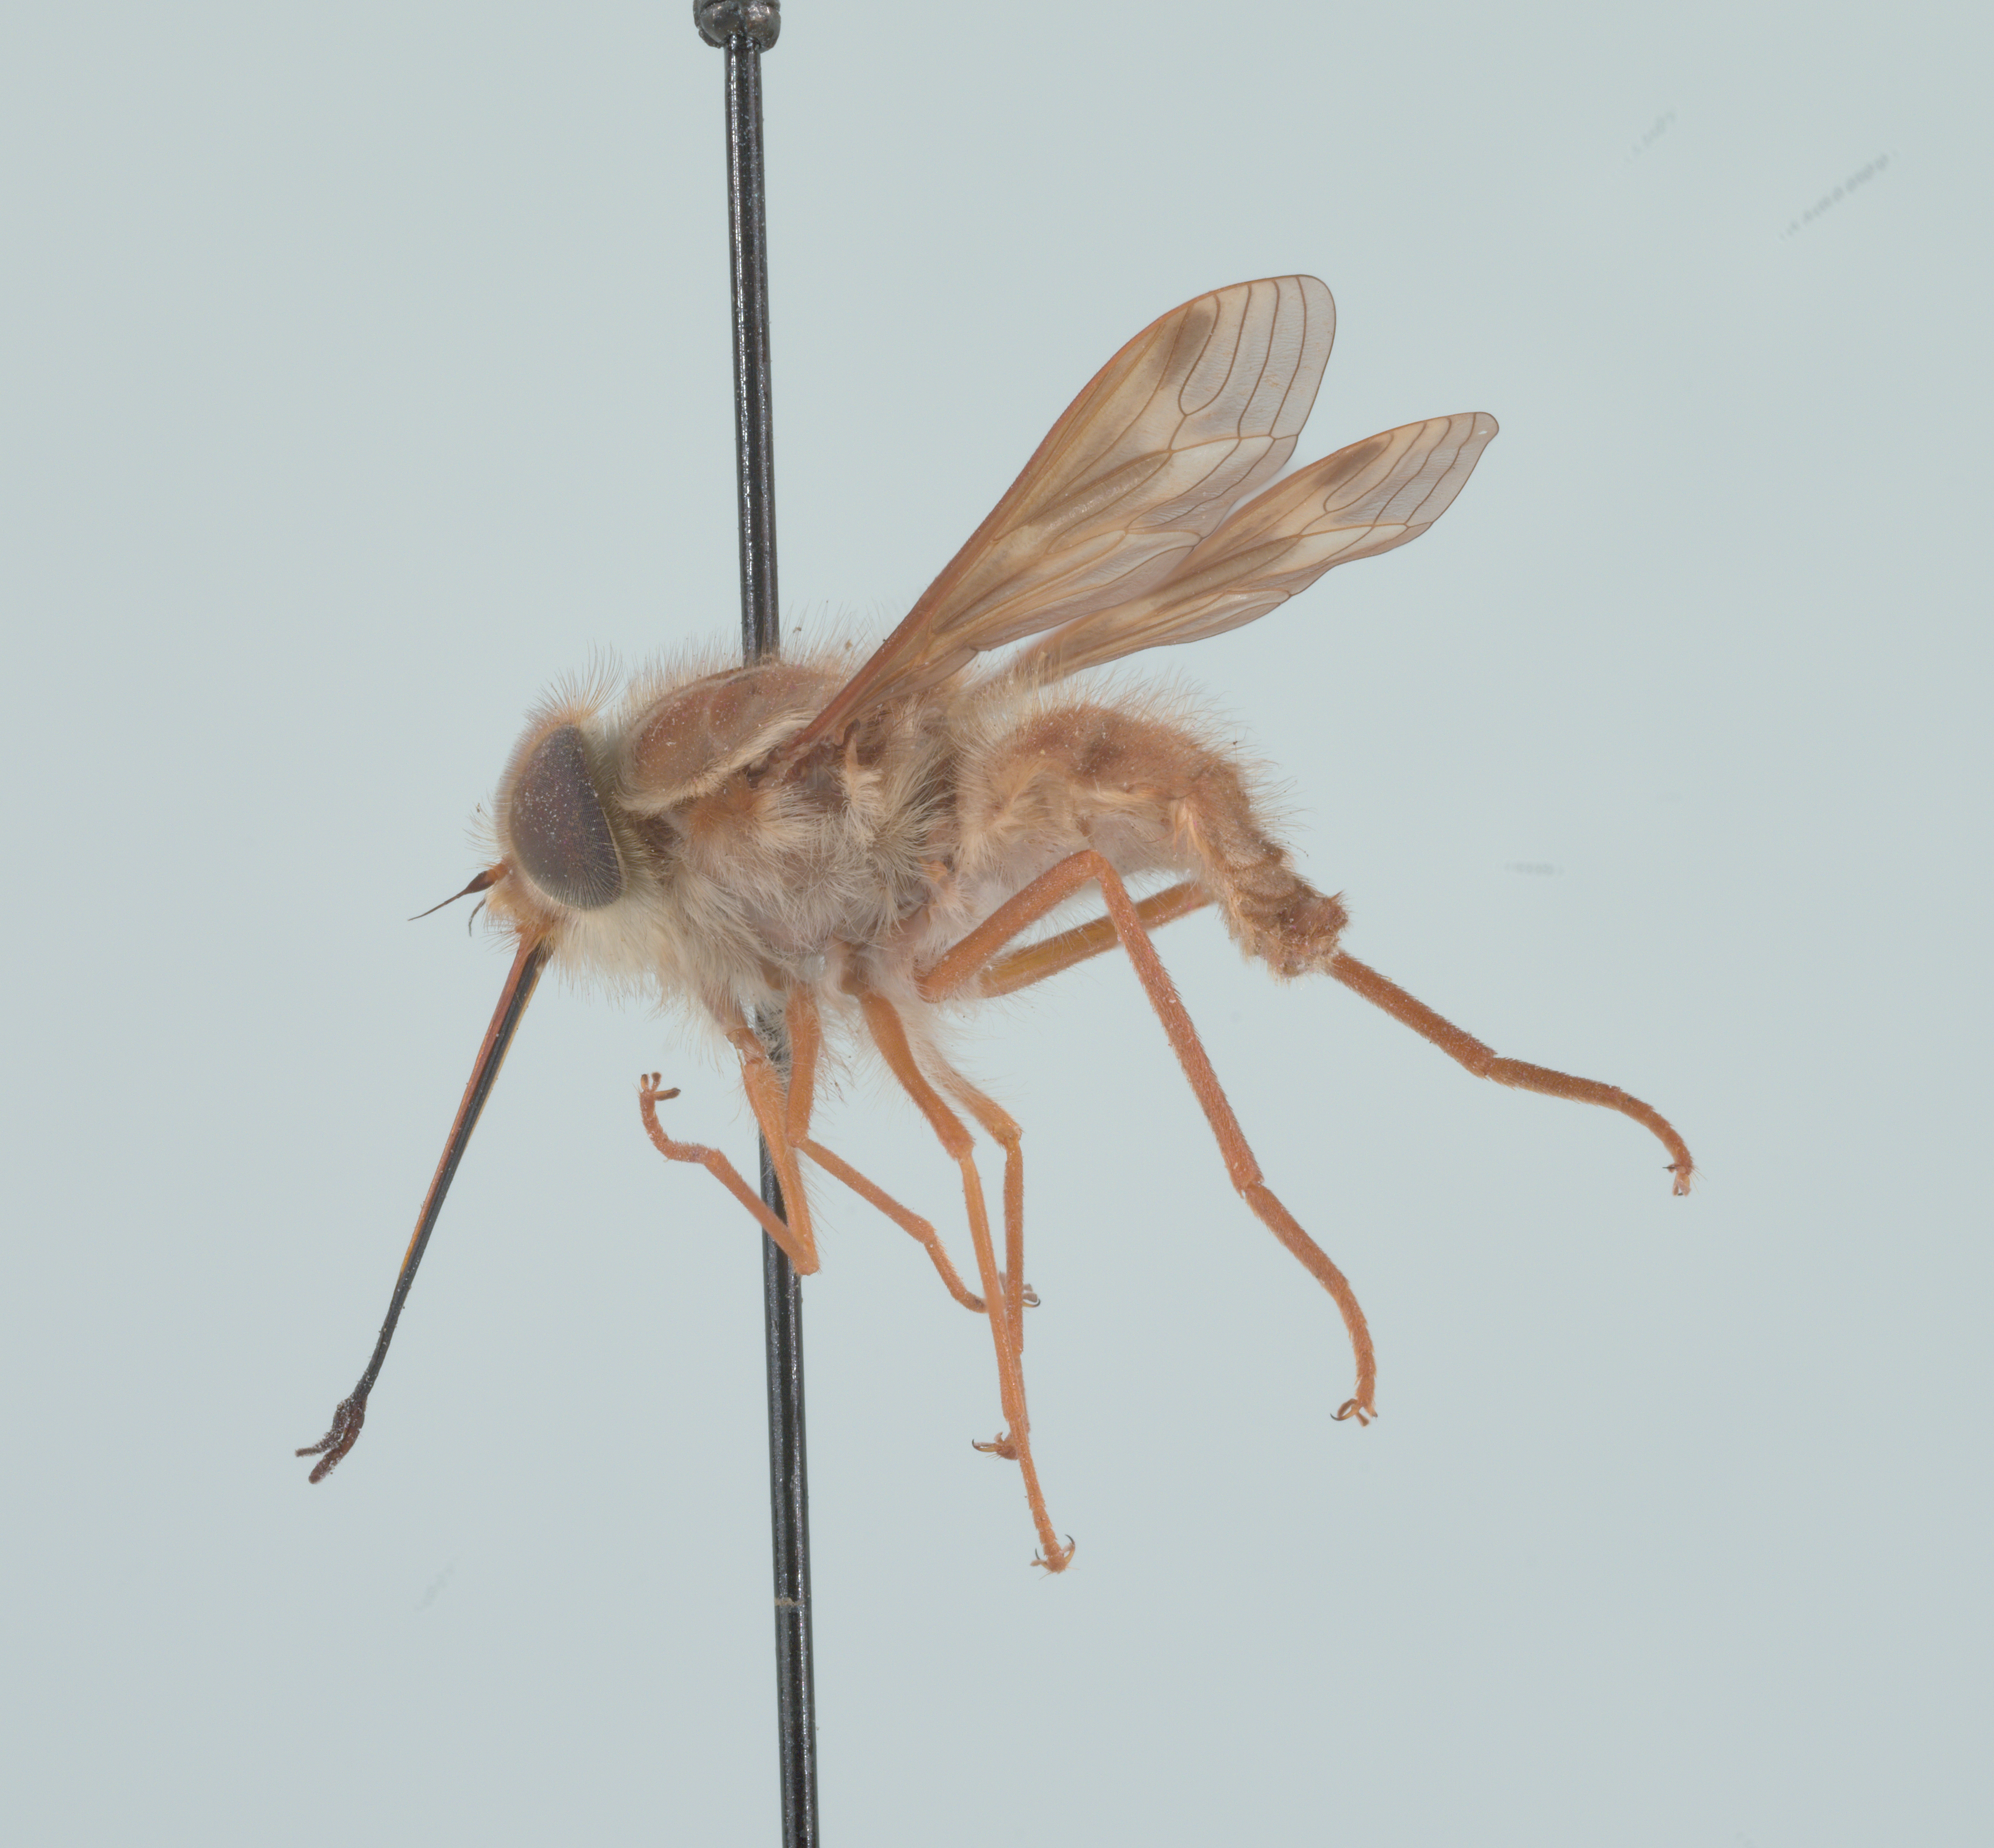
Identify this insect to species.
Hirmoneura nubipennis (also Trichophthalma nubipennis)
